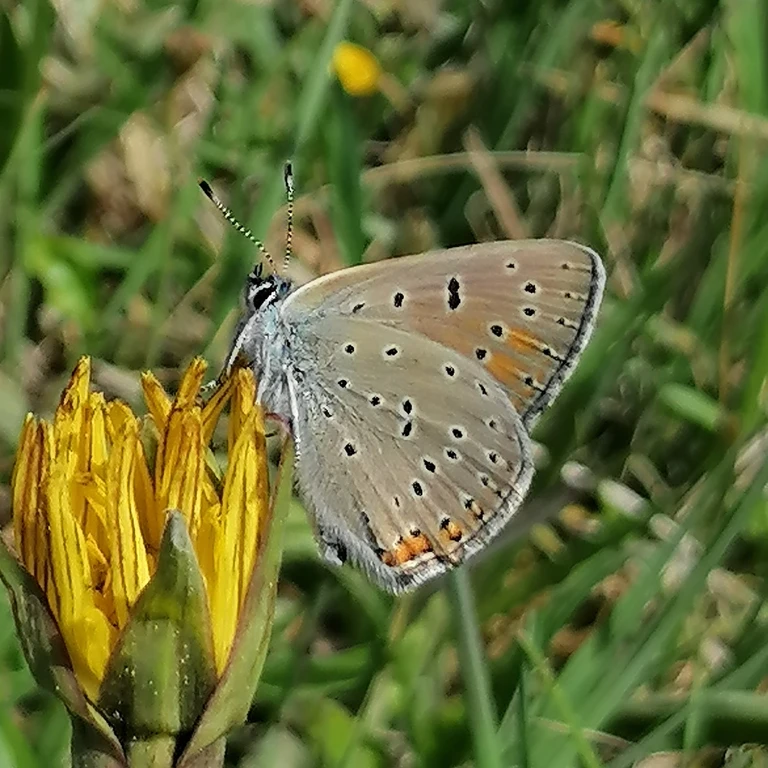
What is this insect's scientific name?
Lycaena hippothoe (also Palaeochrysophanus hippothoe)
